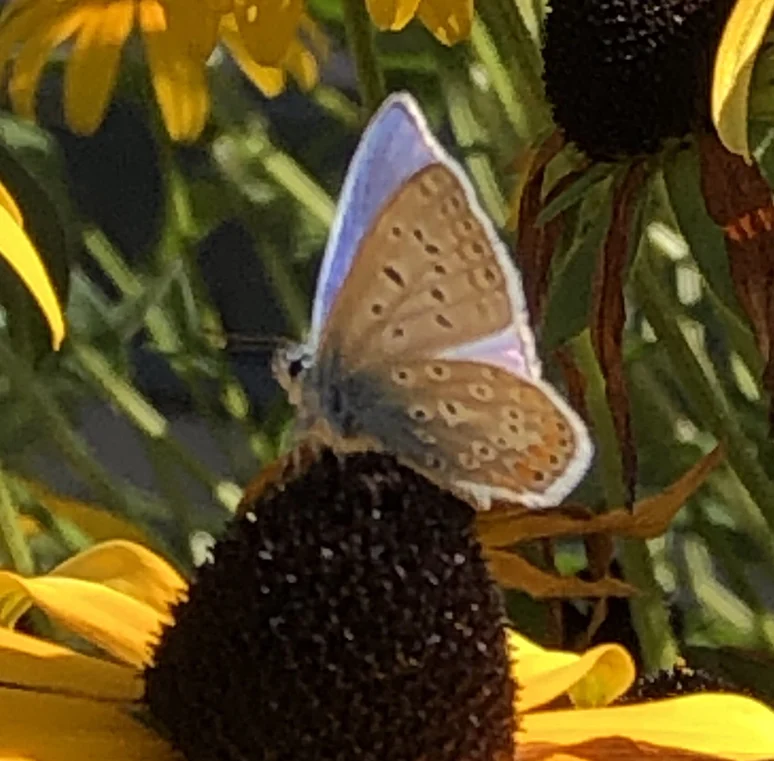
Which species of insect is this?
Polyommatus icarus
